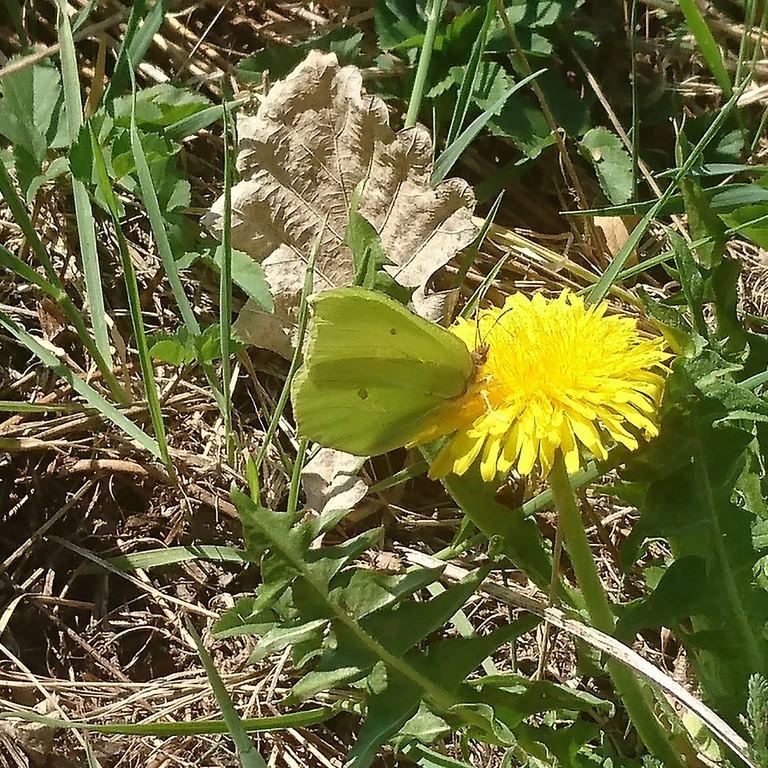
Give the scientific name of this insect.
Gonepteryx rhamni
